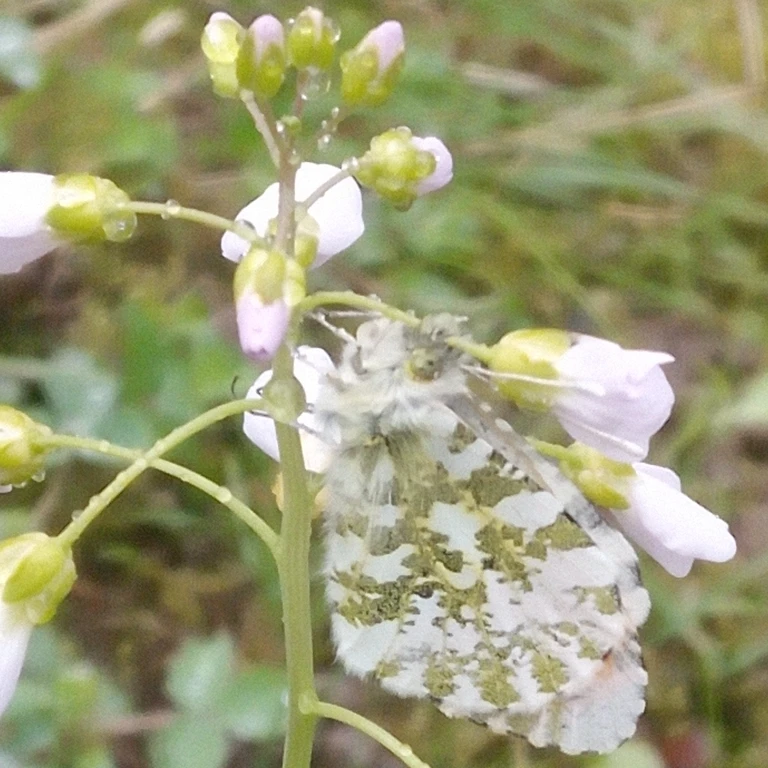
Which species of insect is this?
Anthocharis cardamines
